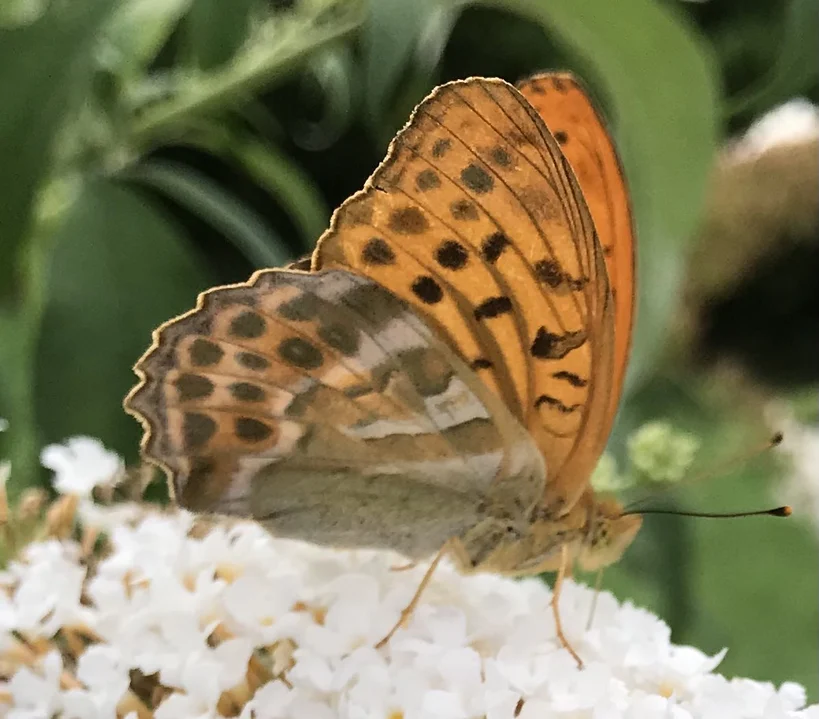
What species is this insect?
Argynnis paphia
